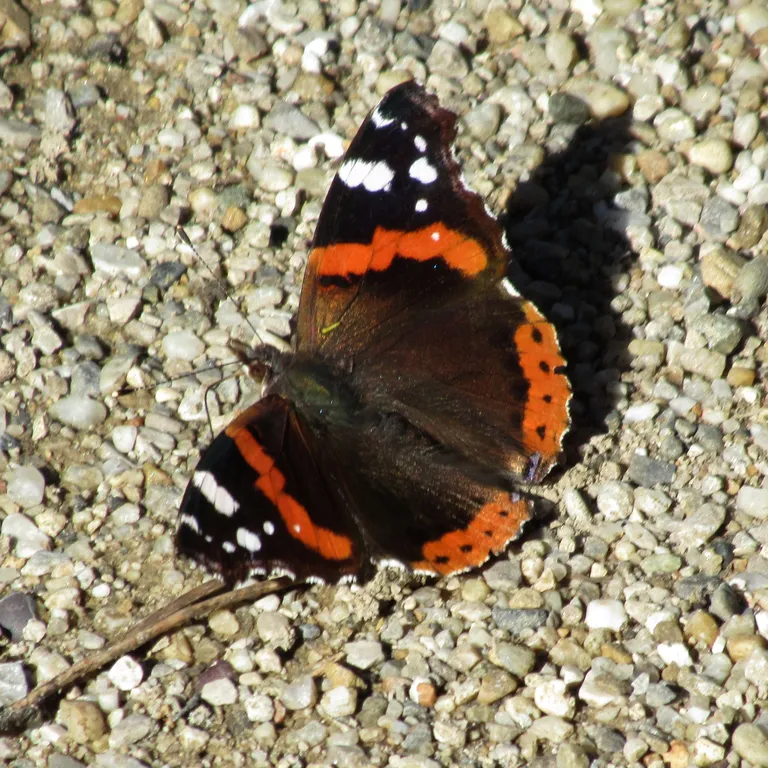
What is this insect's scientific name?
Vanessa atalanta
